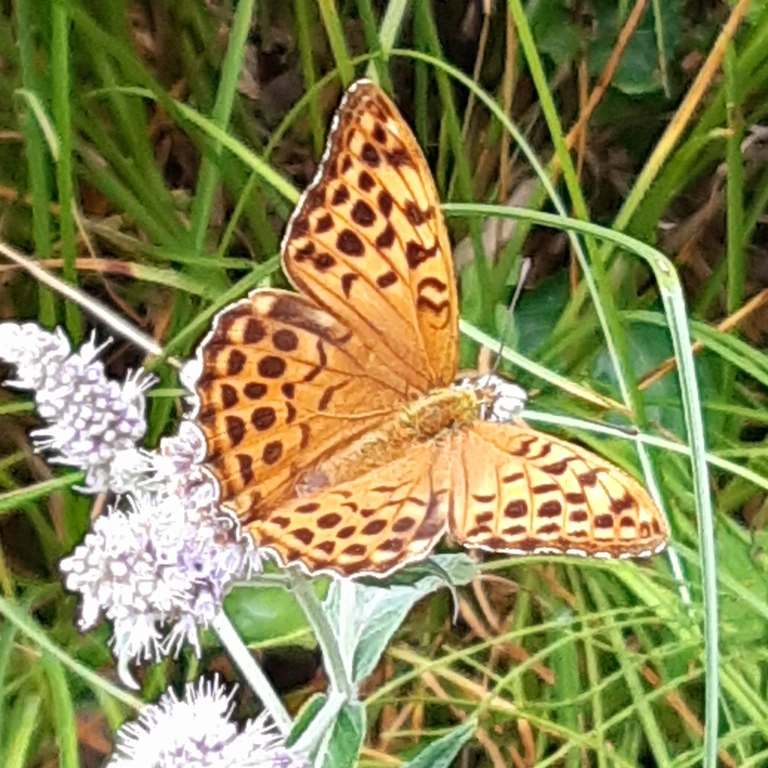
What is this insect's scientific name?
Argynnis paphia
